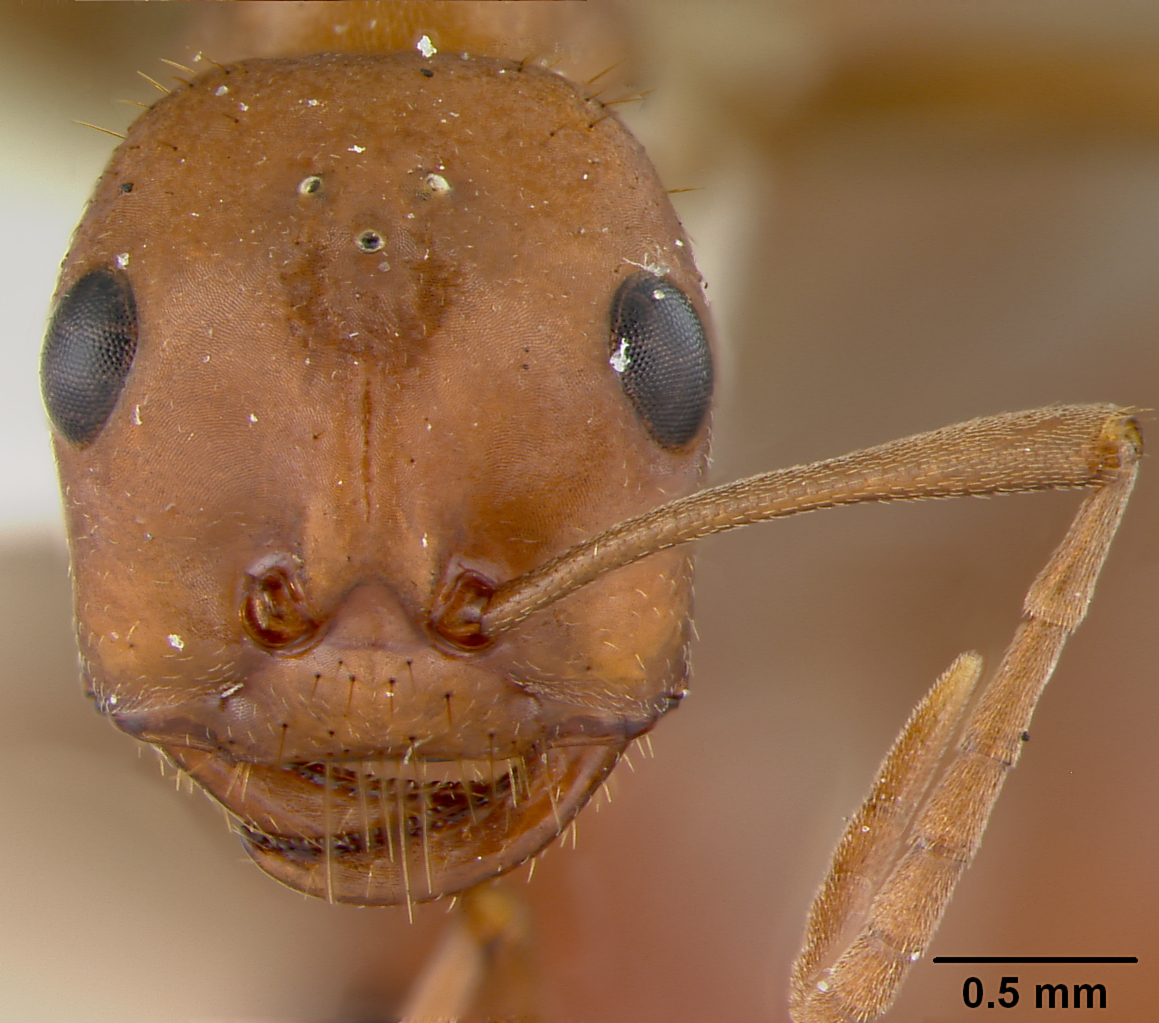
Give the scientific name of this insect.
Polyergus lucidus
